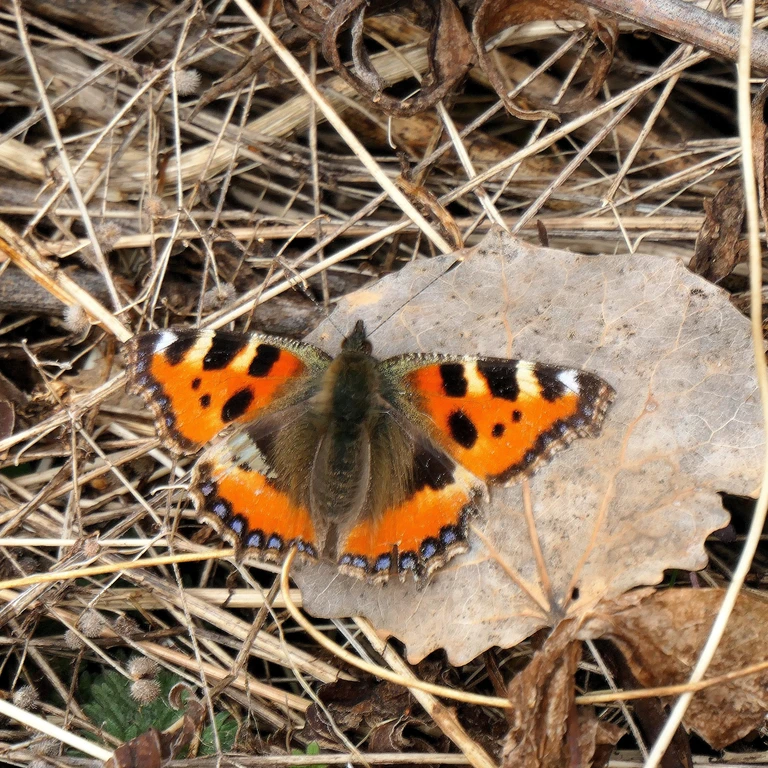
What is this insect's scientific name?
Aglais urticae
